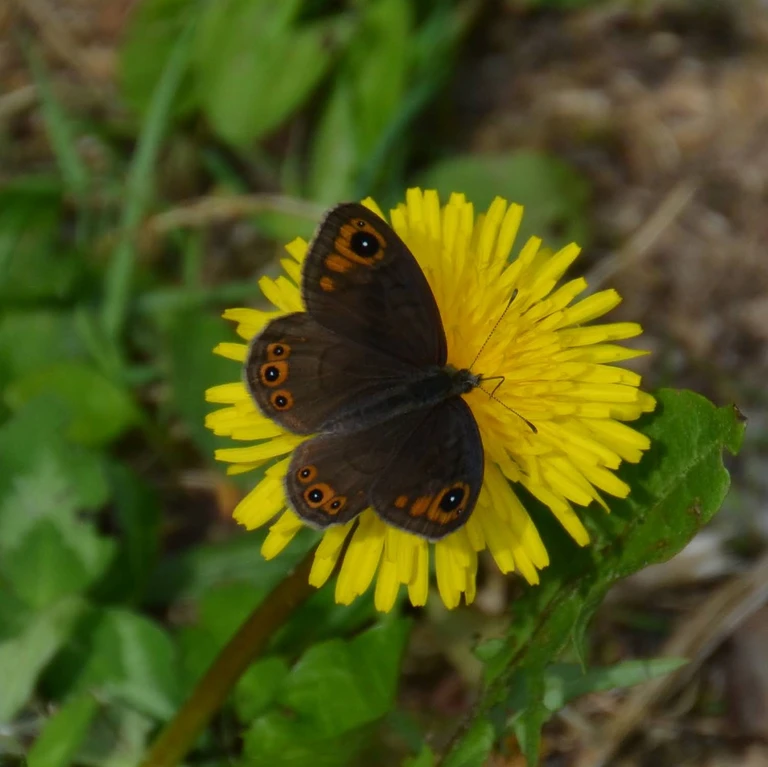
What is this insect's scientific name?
Lasiommata petropolitana (also Pararge petropolitana)
